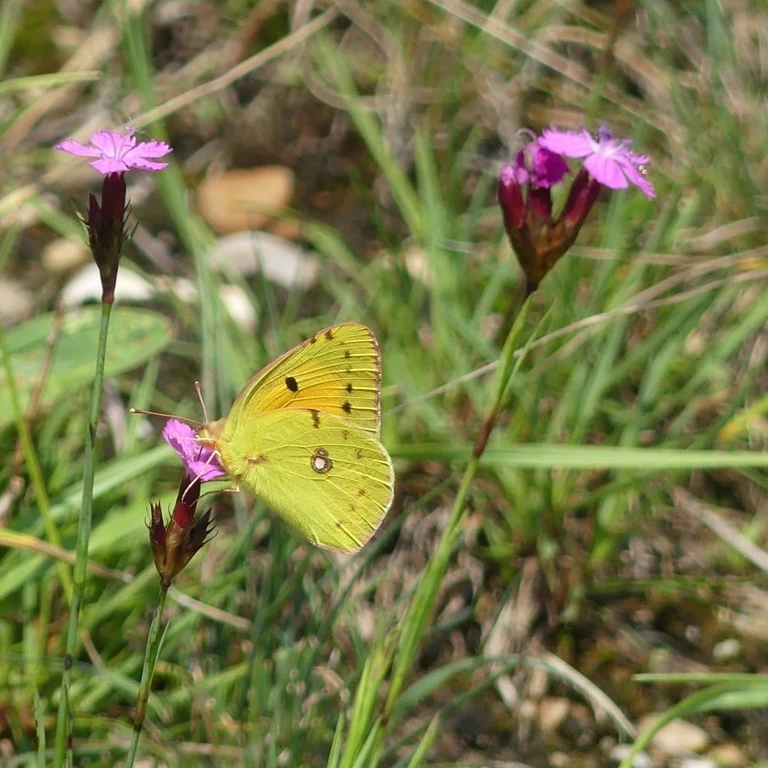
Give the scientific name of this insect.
Colias croceus
